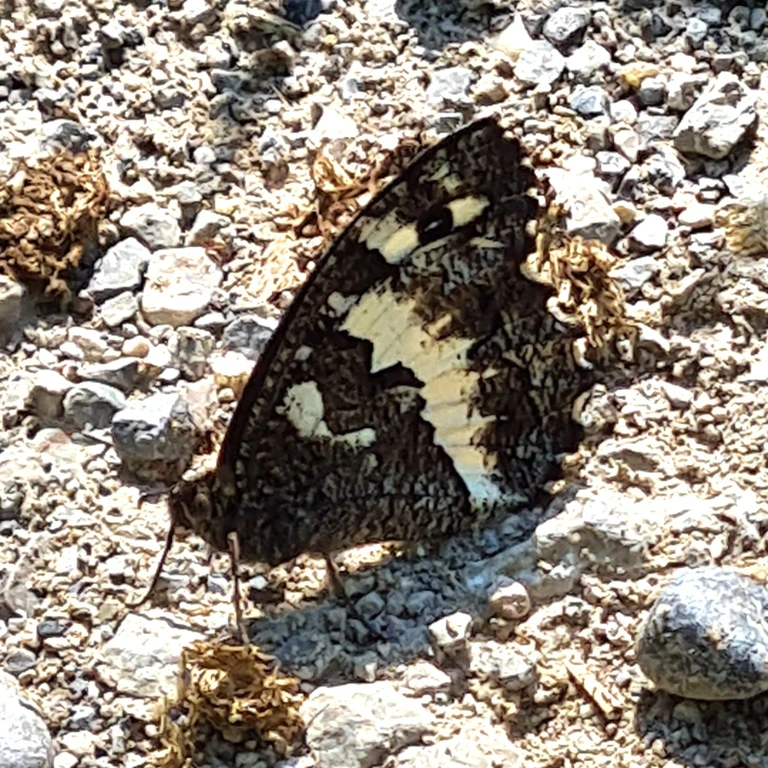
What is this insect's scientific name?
Brintesia circe
